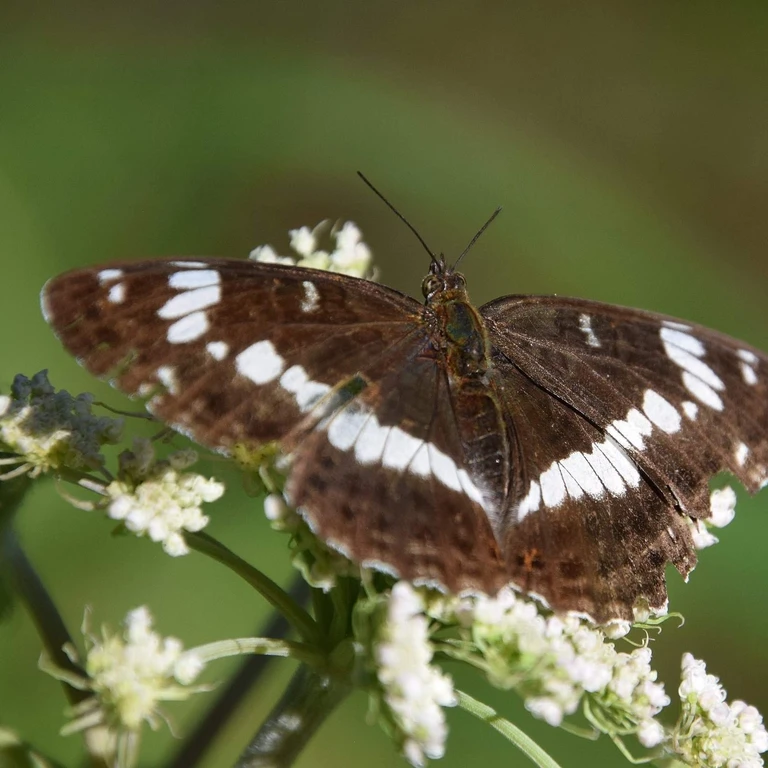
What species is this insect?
Limenitis camilla (also Ladoga camilla)
